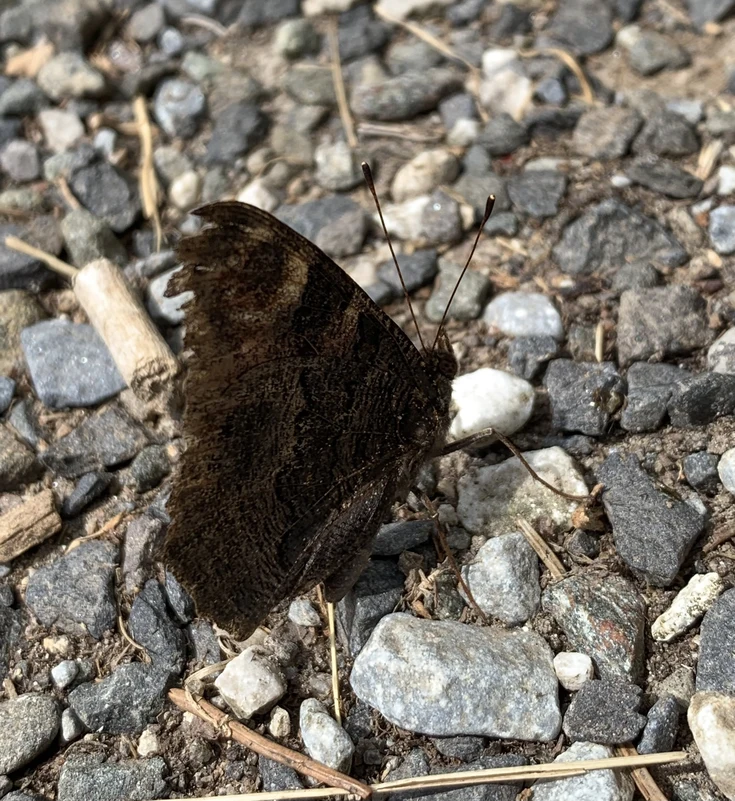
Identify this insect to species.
Aglais io
